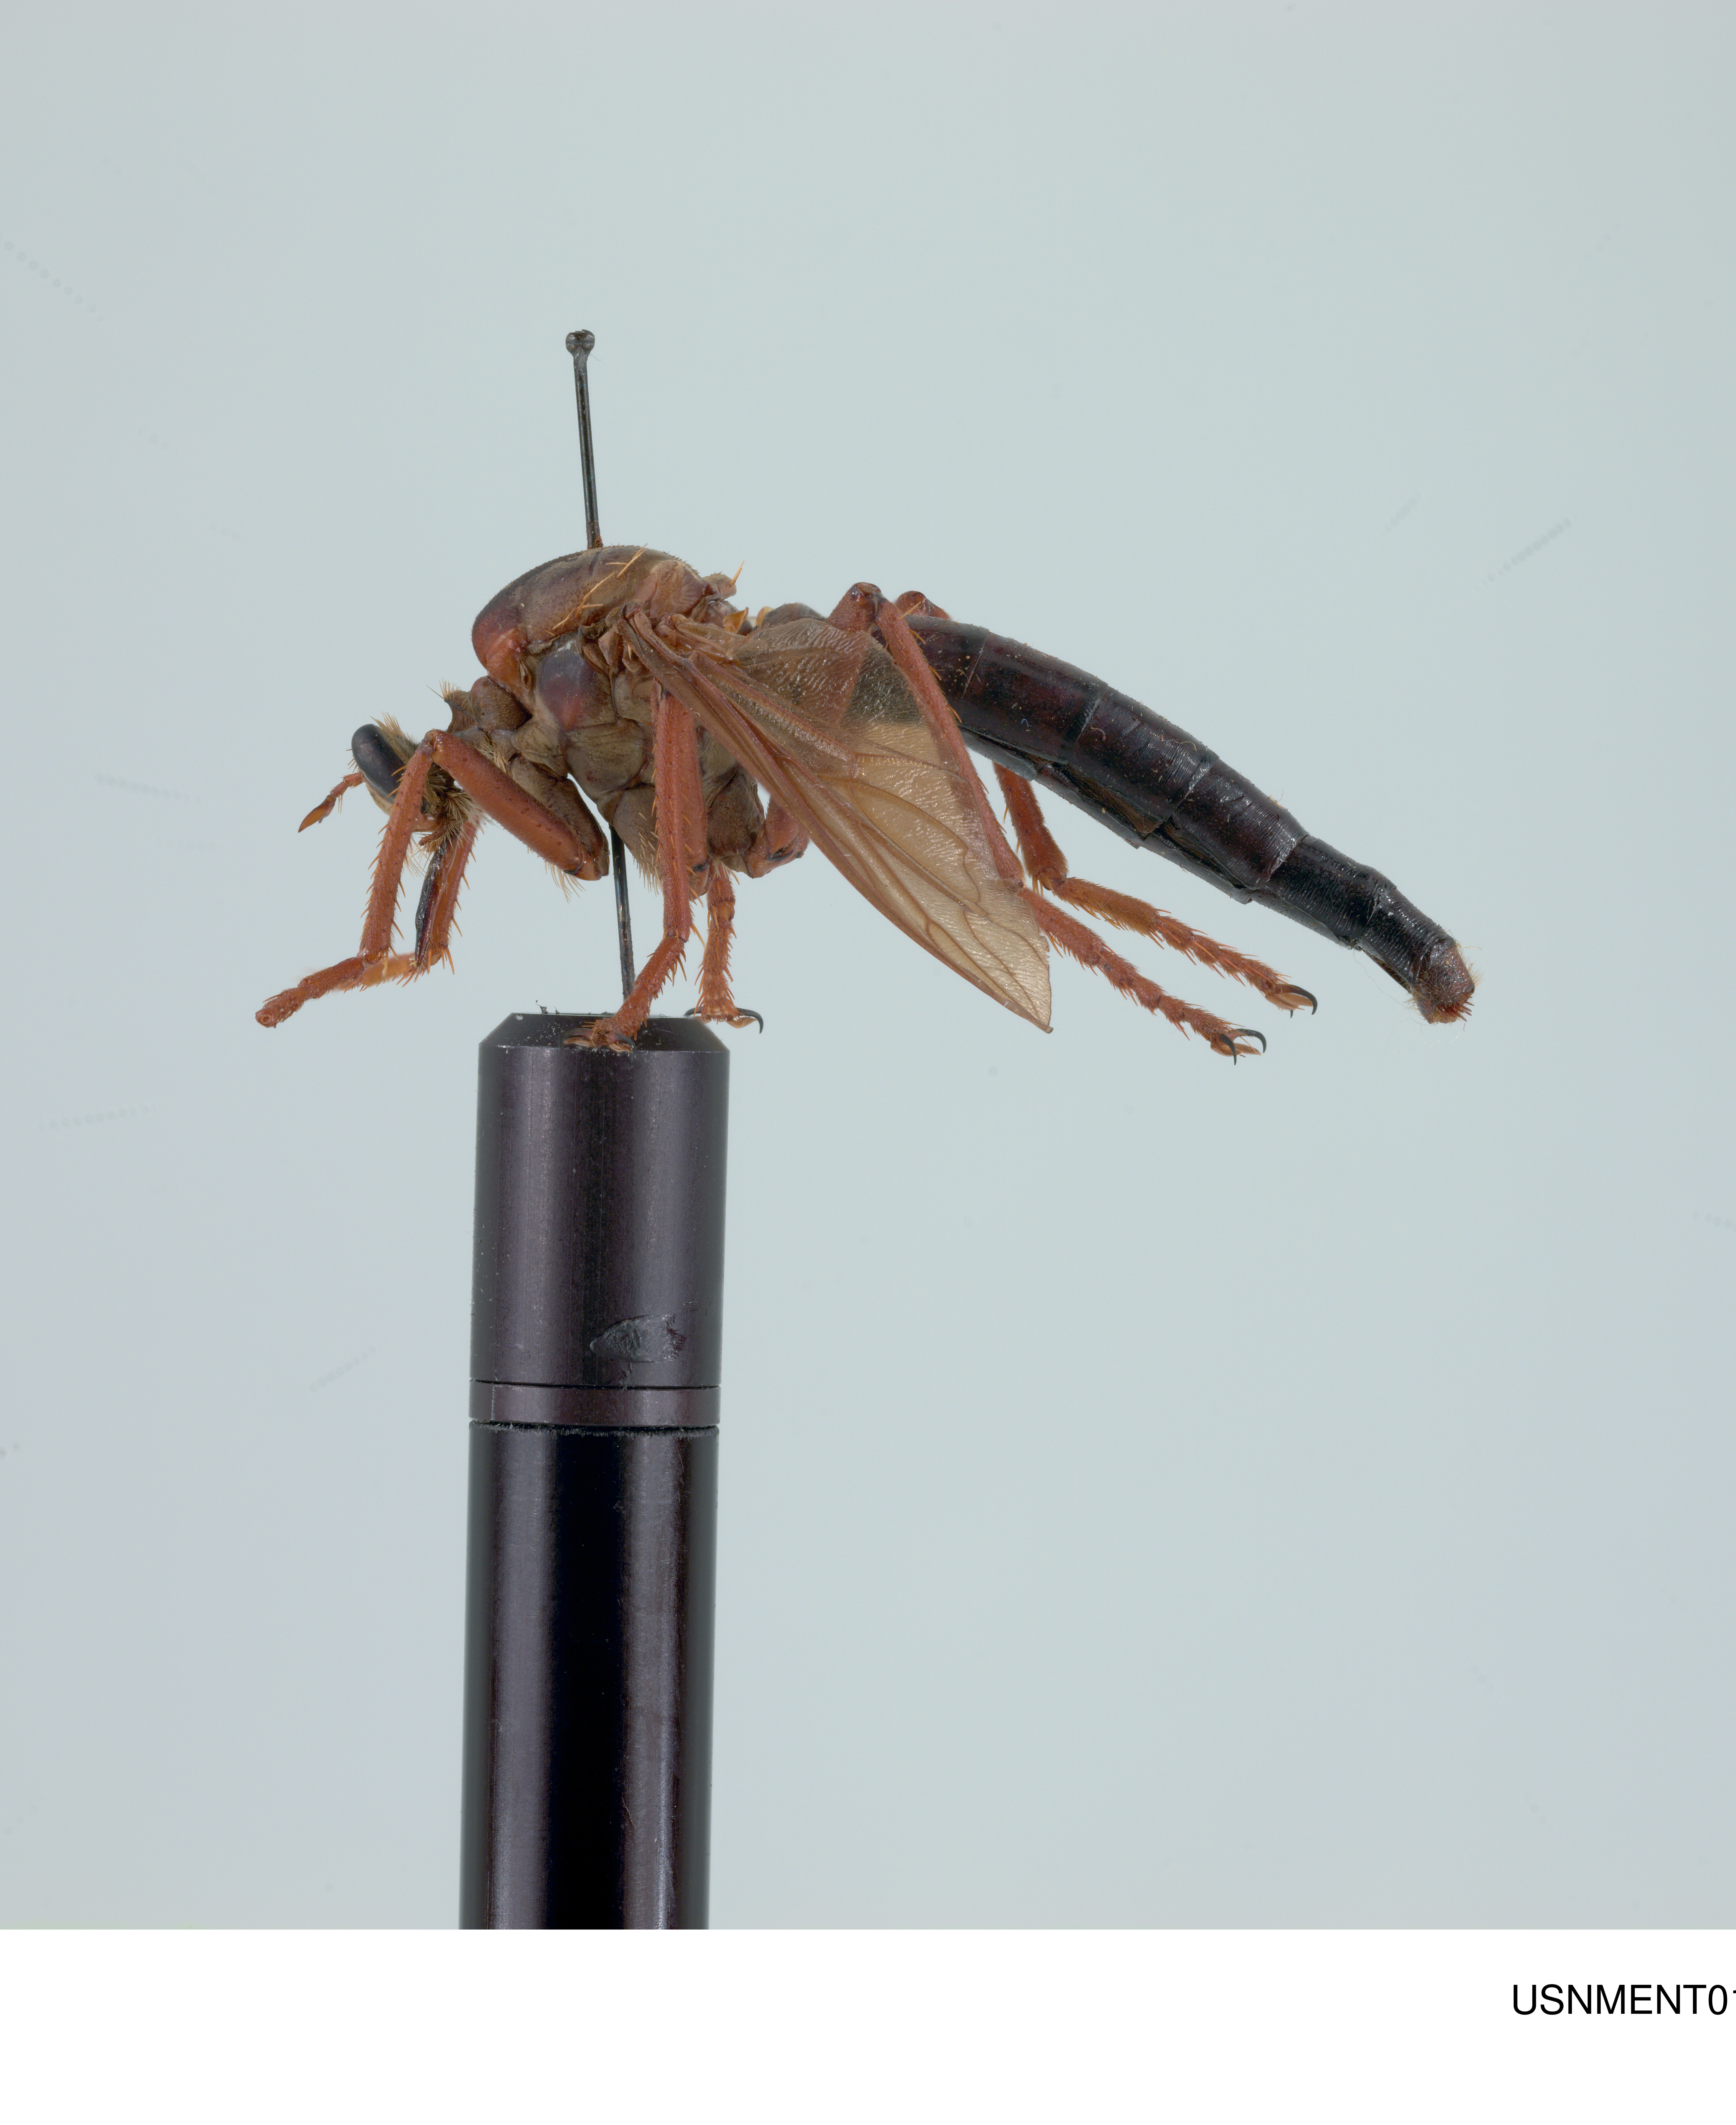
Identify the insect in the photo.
Microstylum morosum
